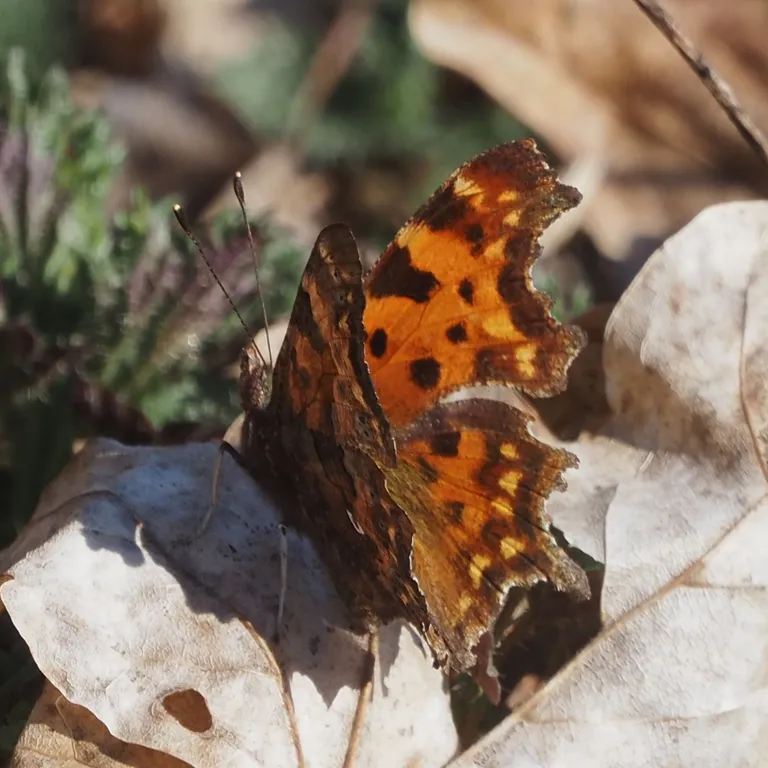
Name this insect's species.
Polygonia c-album
